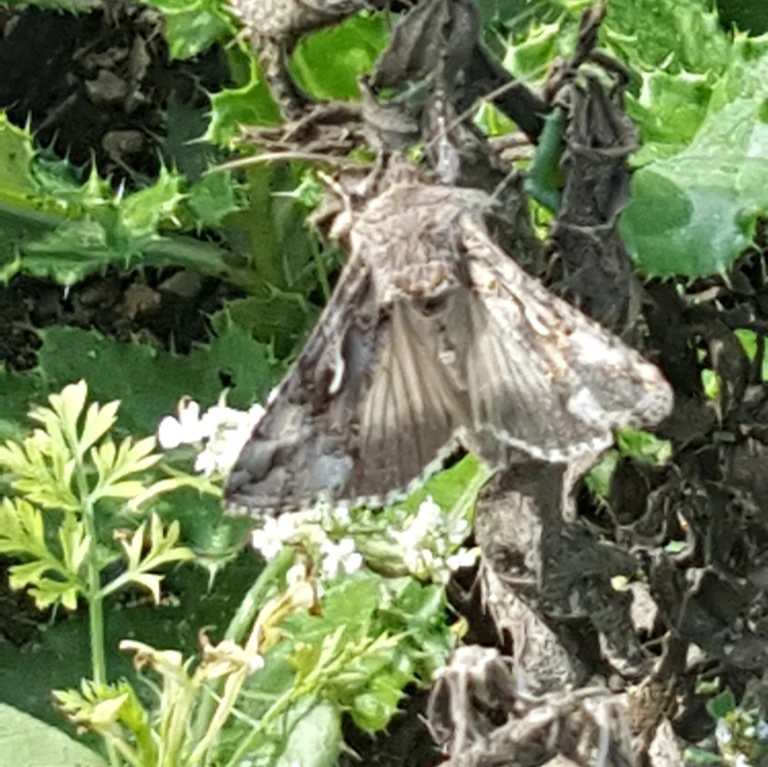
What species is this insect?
Autographa gamma
